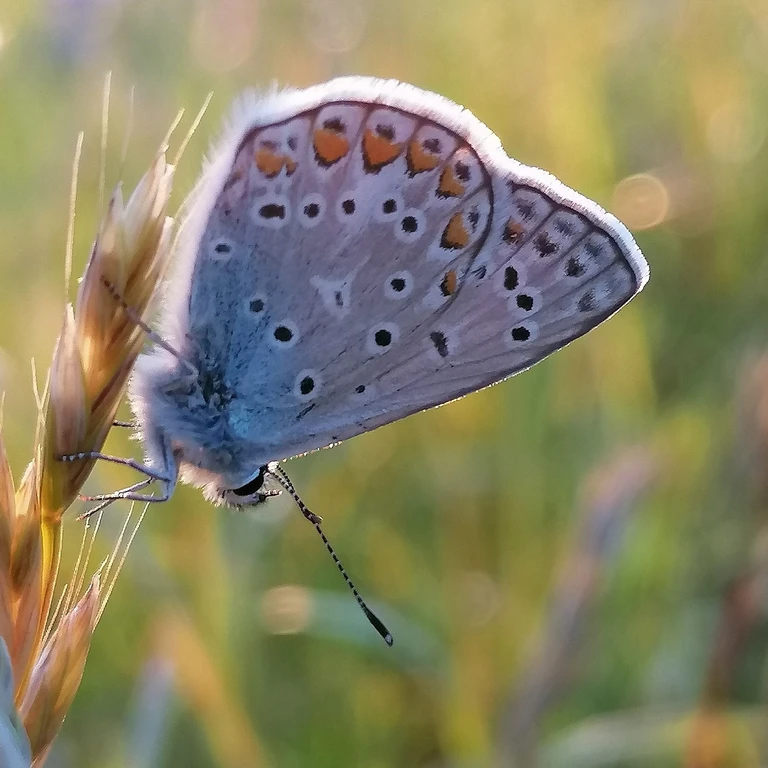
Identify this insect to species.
Polyommatus icarus
